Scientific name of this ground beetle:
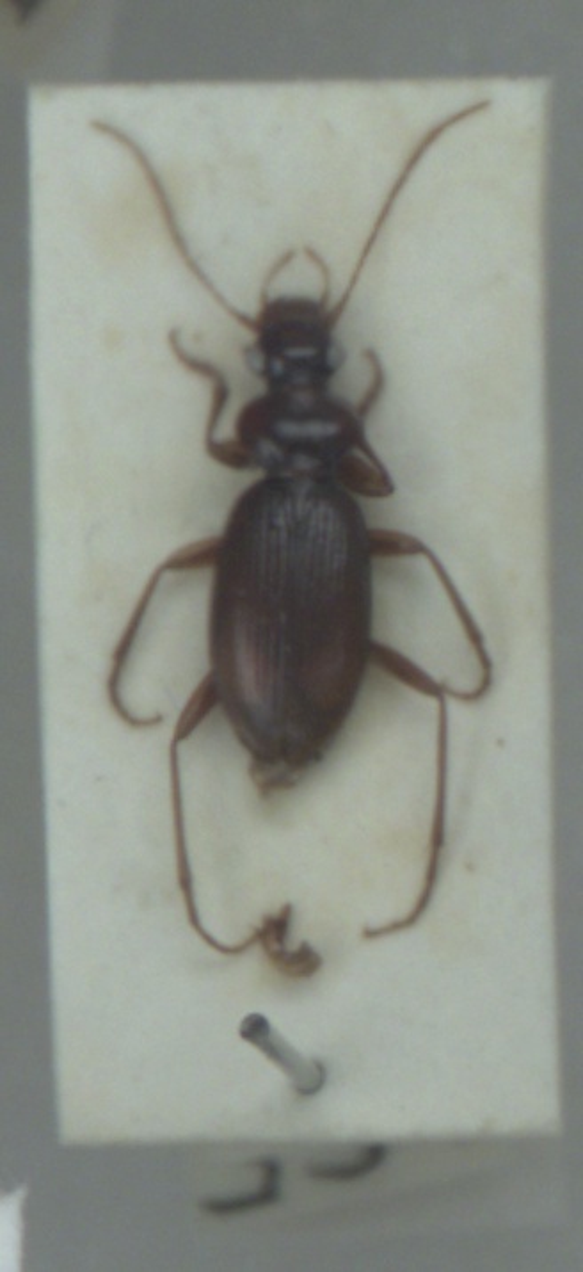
Leistus ferrugineus
